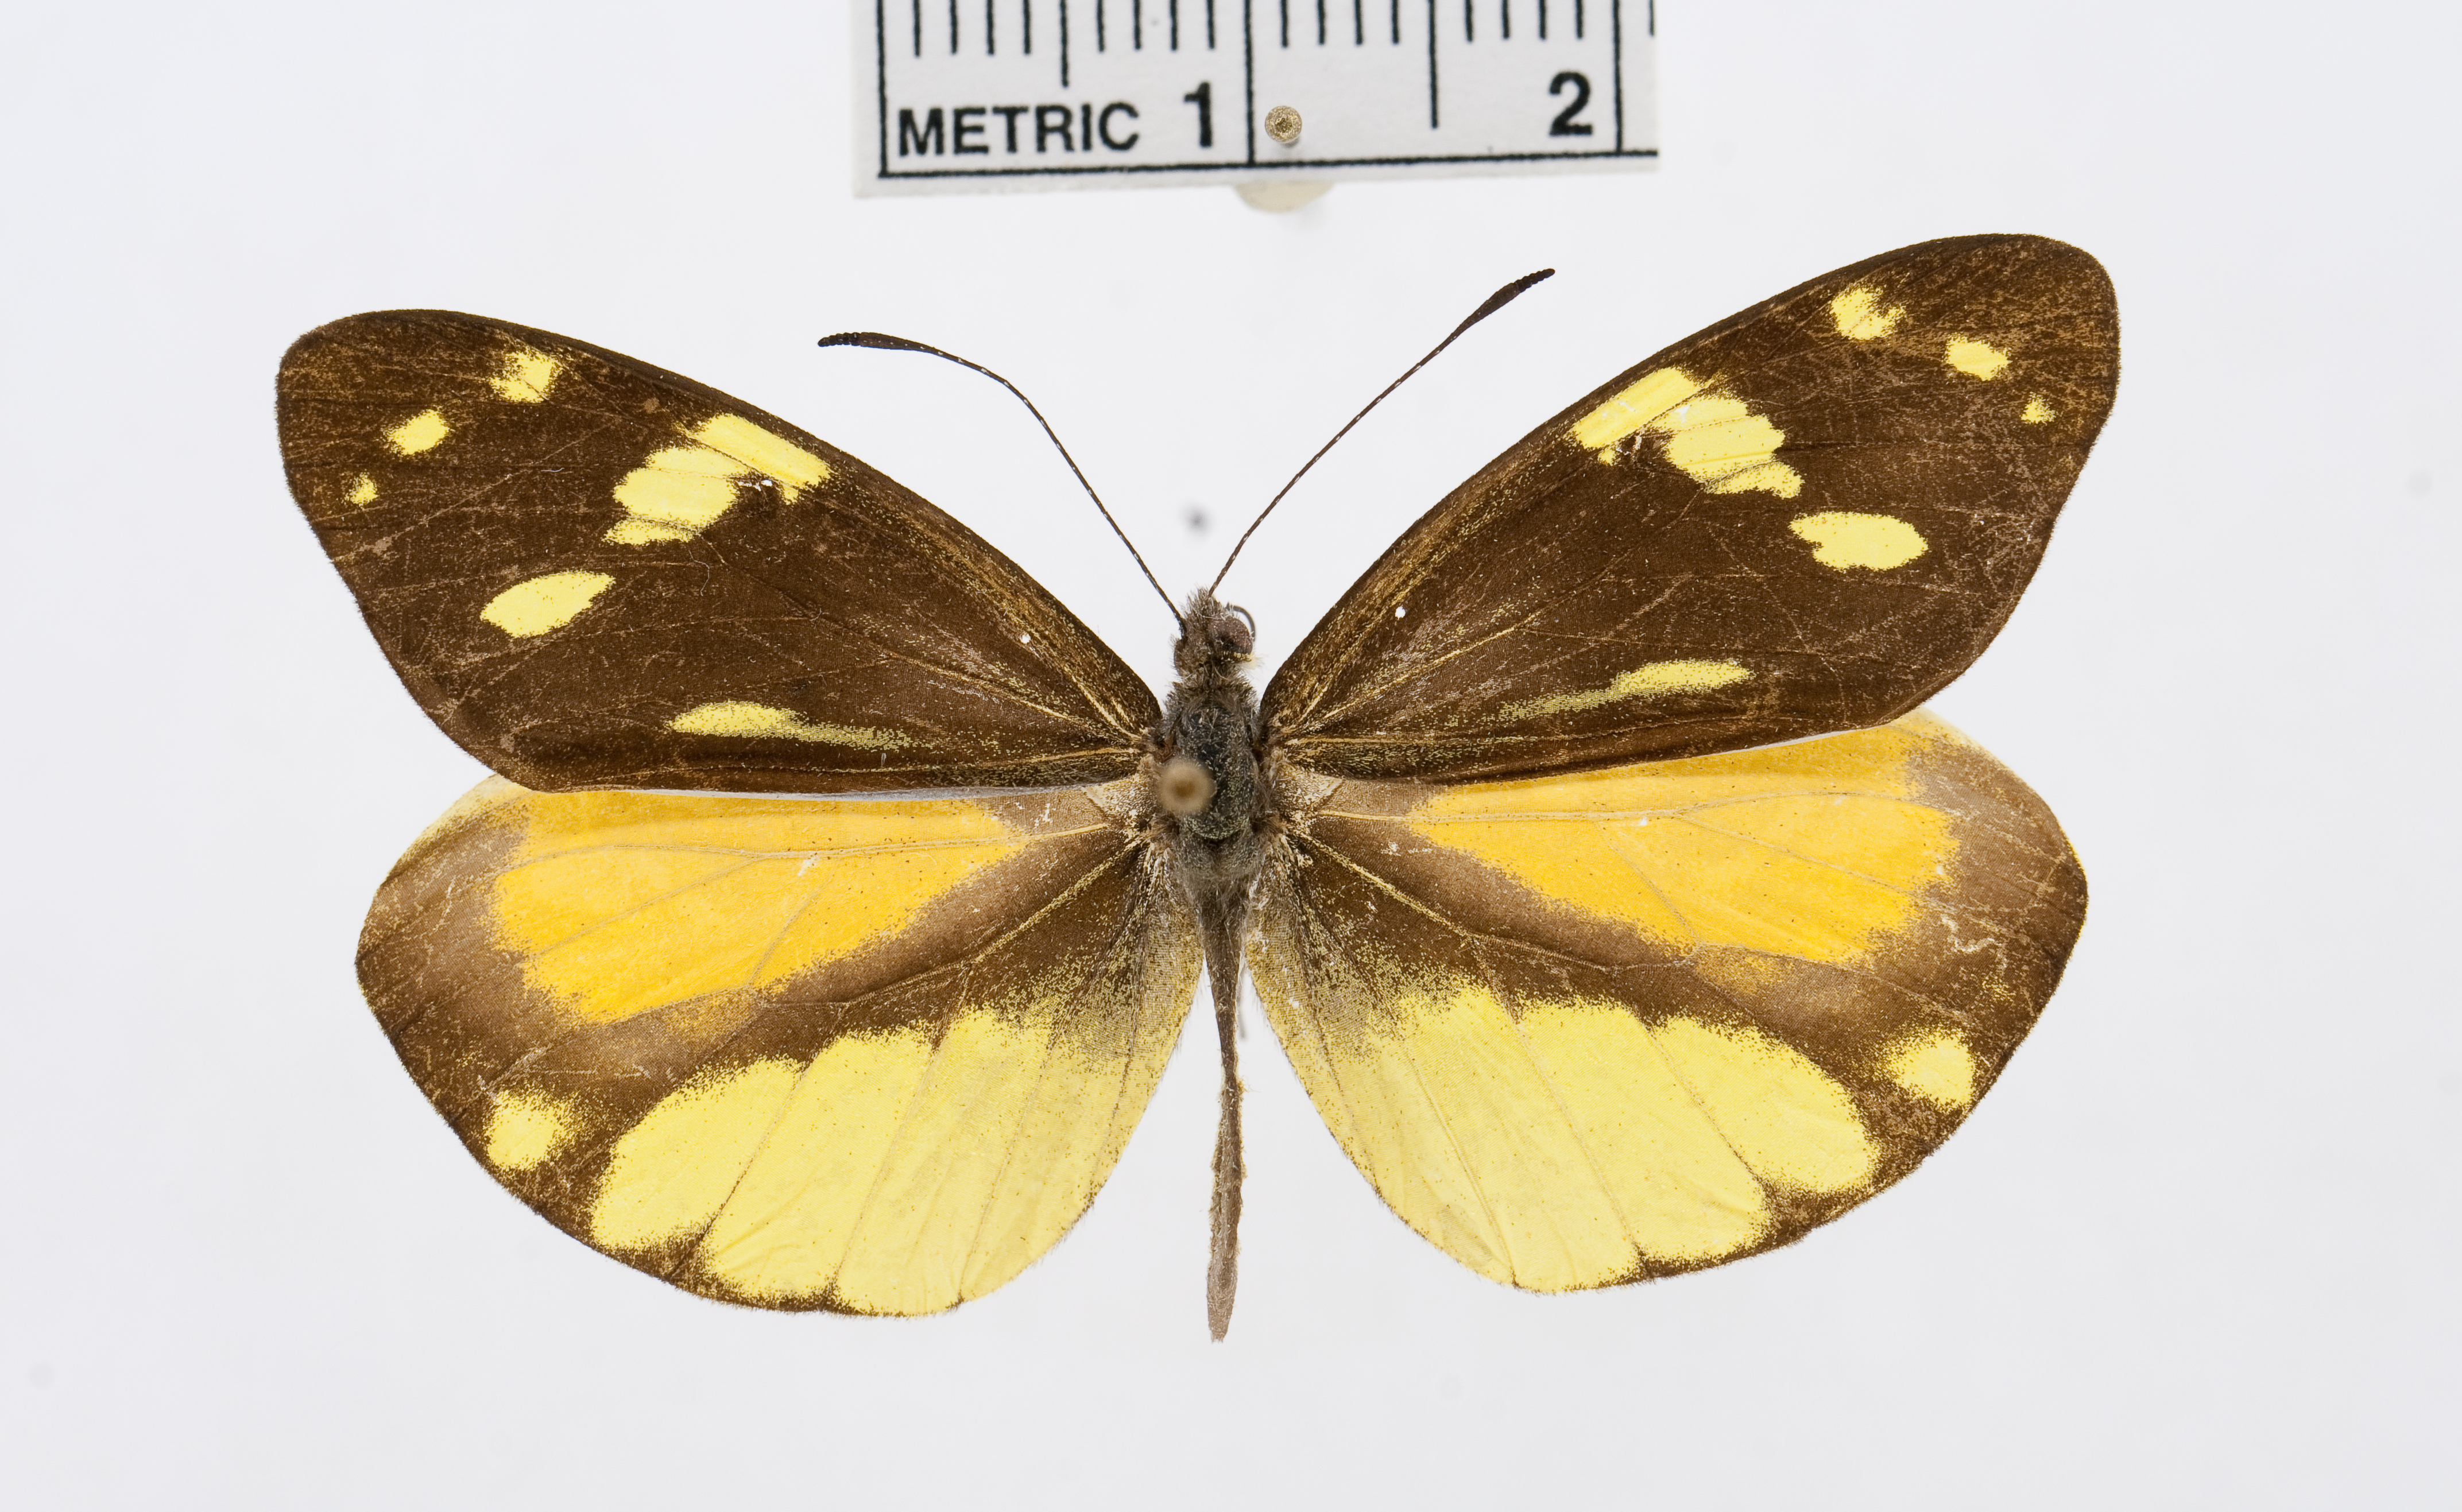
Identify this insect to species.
Dismorphia mirandola
